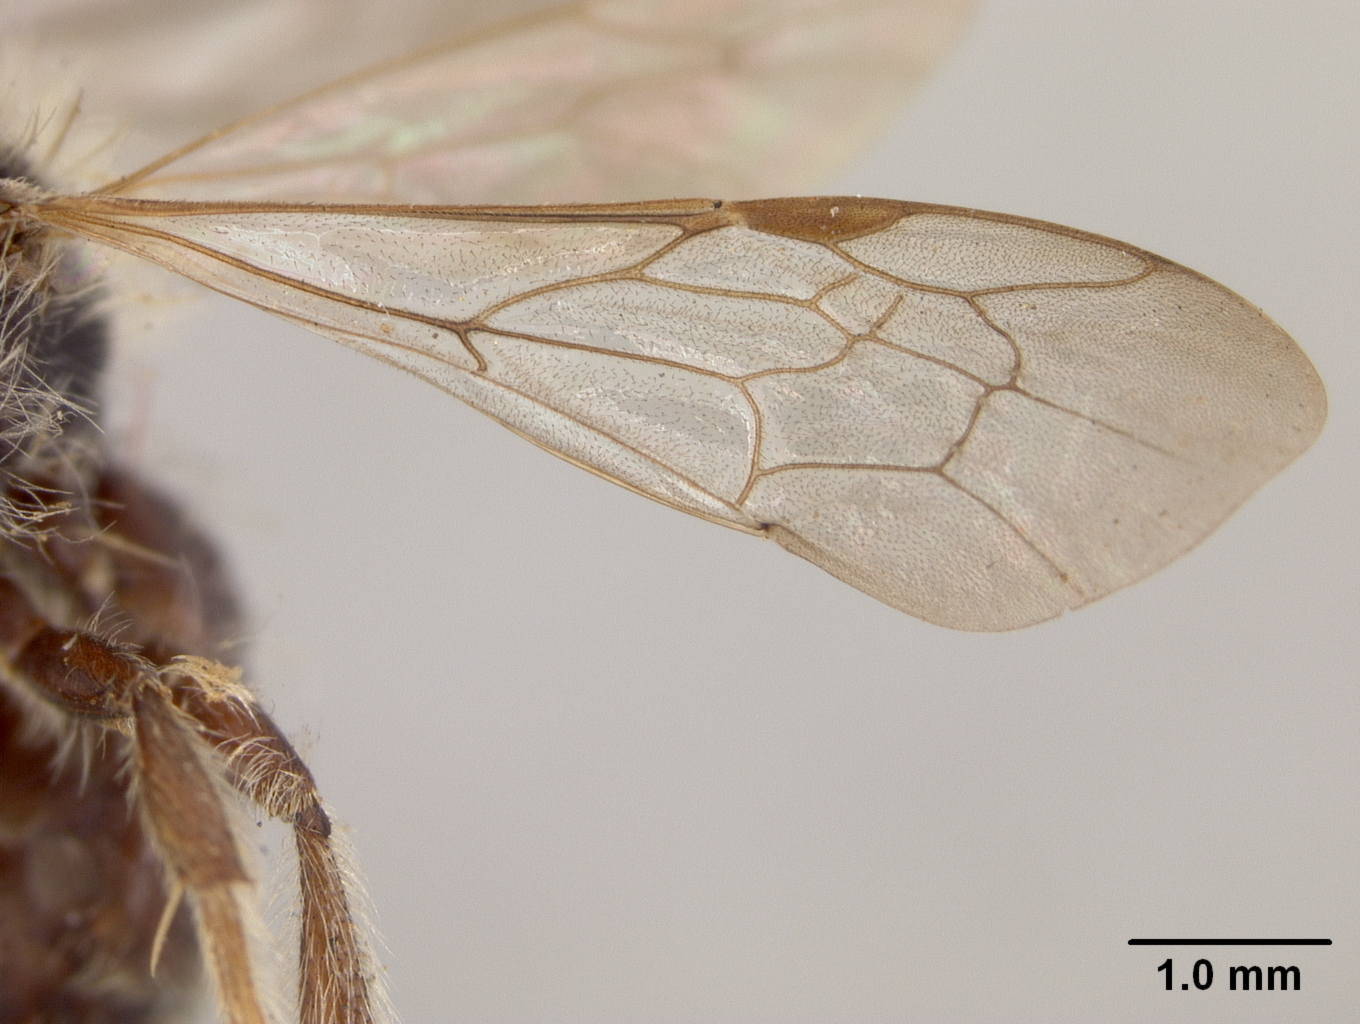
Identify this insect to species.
Andrena trevoris
